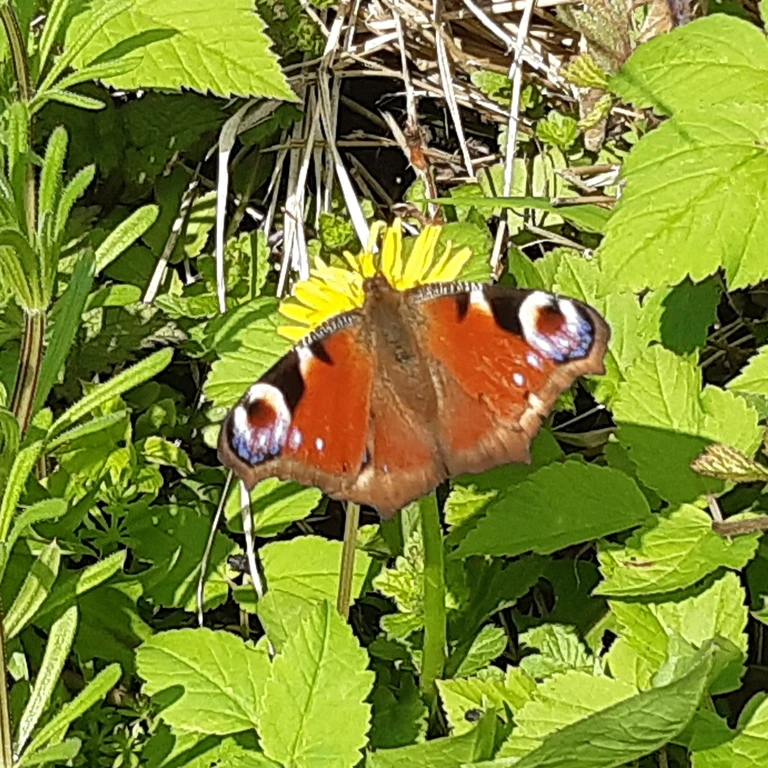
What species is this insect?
Aglais io
